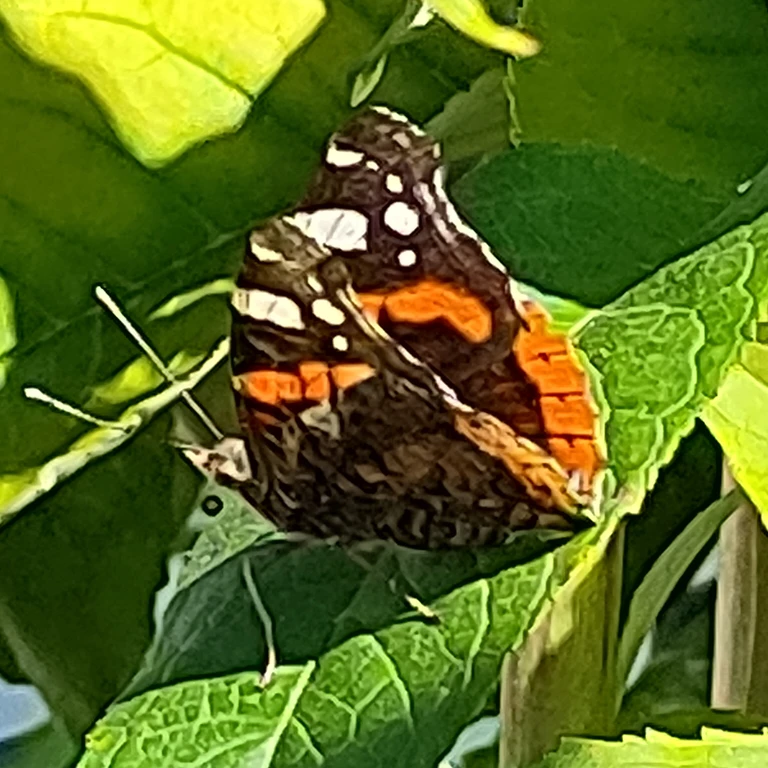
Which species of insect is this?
Vanessa atalanta
